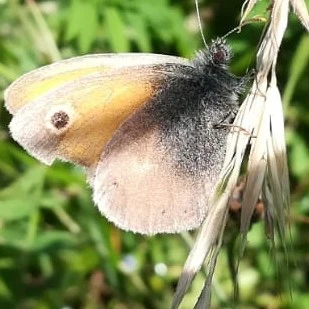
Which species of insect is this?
Coenonympha pamphilus
